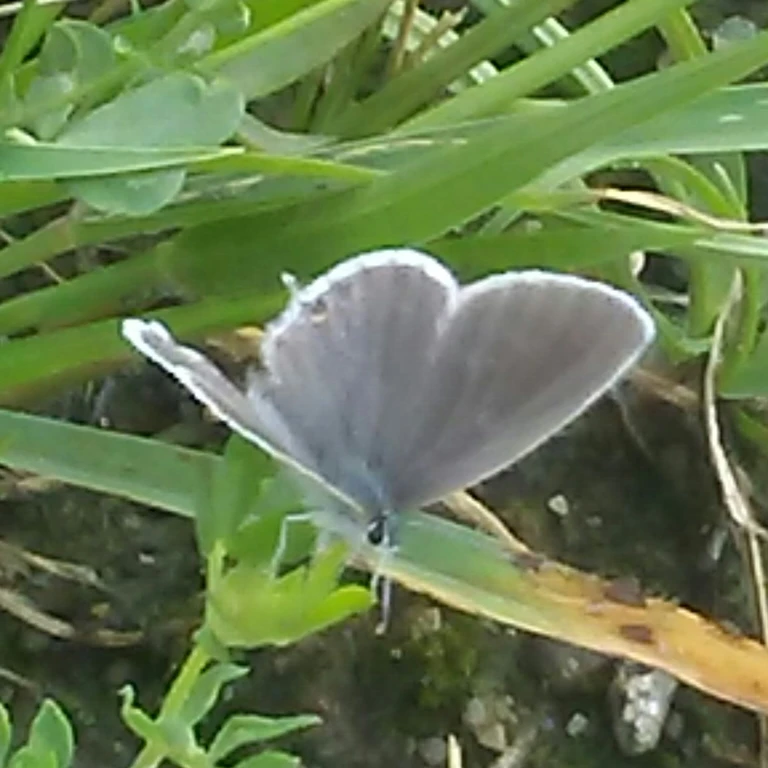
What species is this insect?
Cupido argiades (also Elkalyce argiades)
